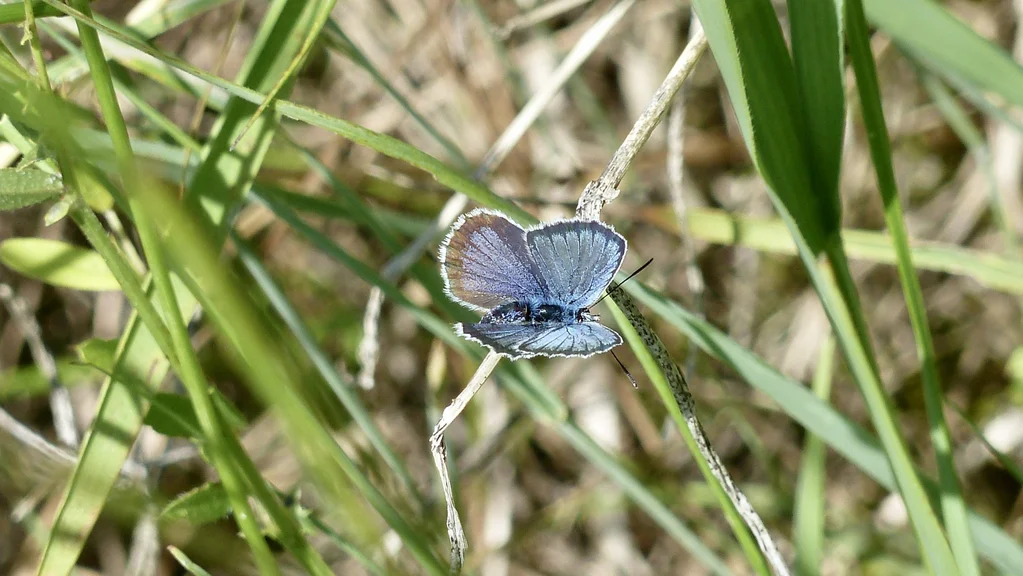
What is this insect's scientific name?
Plebejus argus
